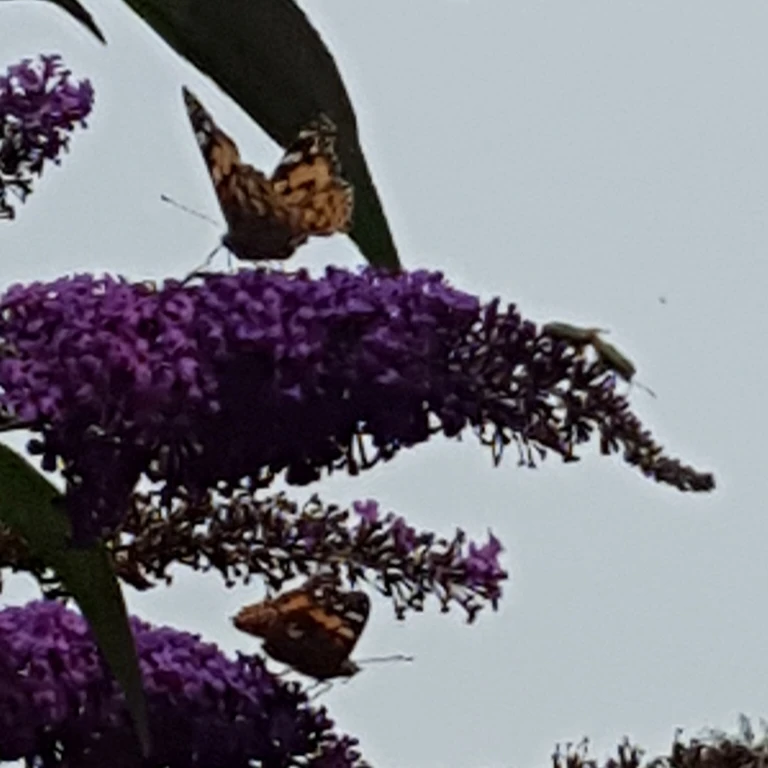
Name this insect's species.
Vanessa cardui
